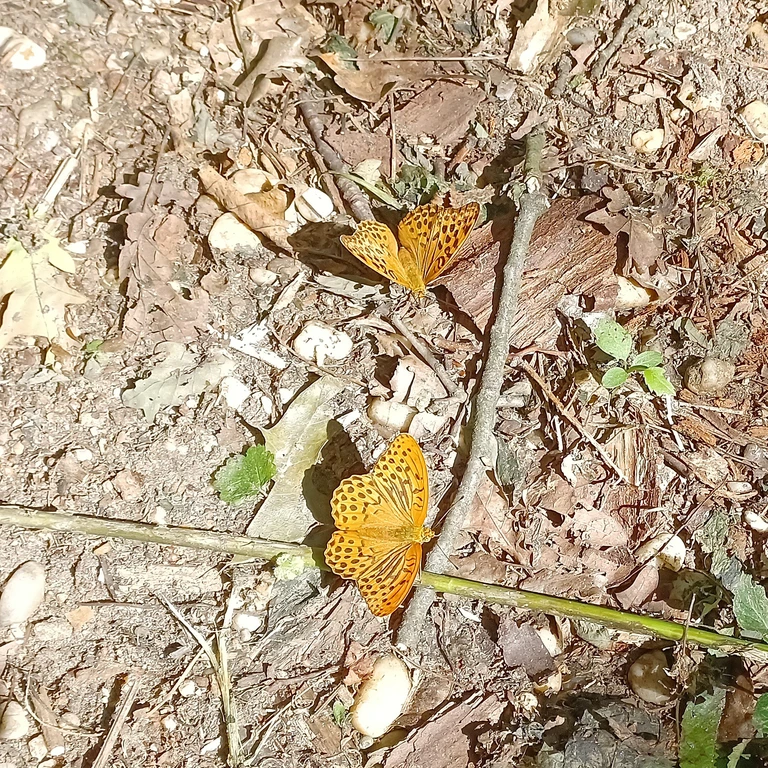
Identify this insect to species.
Argynnis paphia
